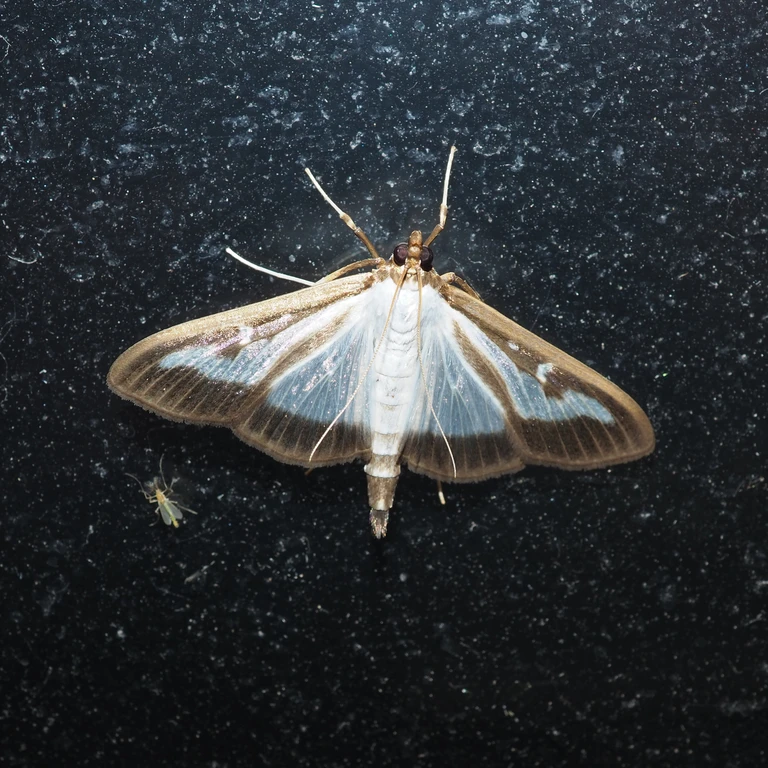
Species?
Cydalima perspectalis
